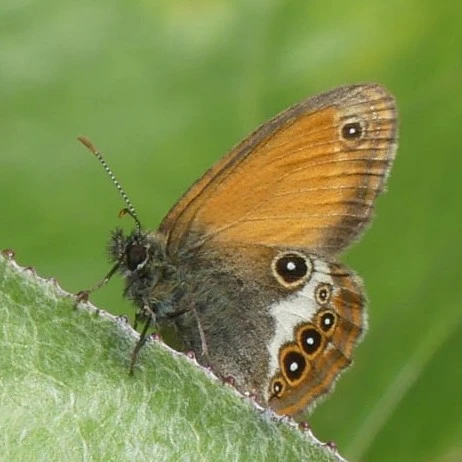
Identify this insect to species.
Coenonympha arcania
